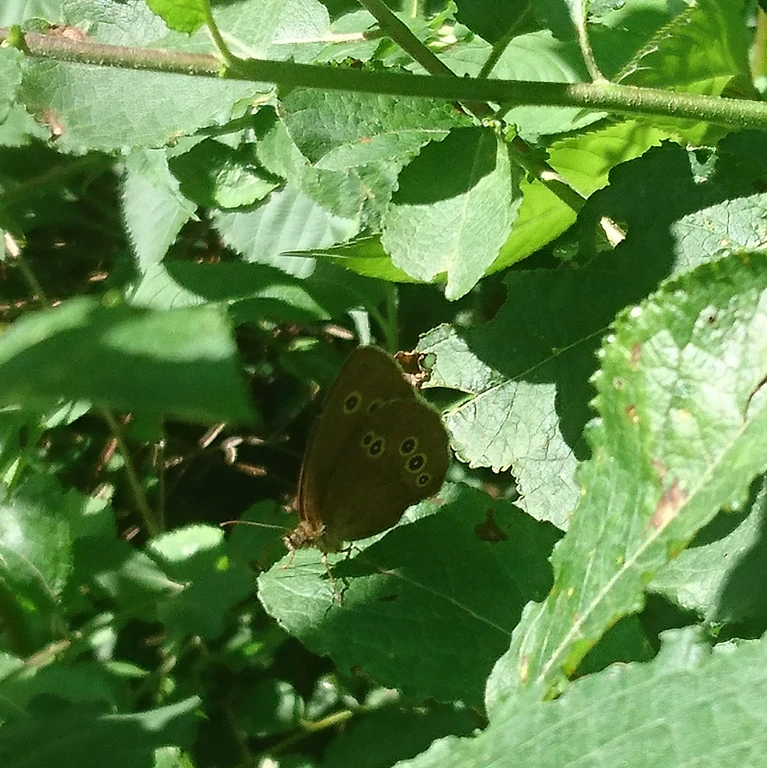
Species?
Aphantopus hyperantus
